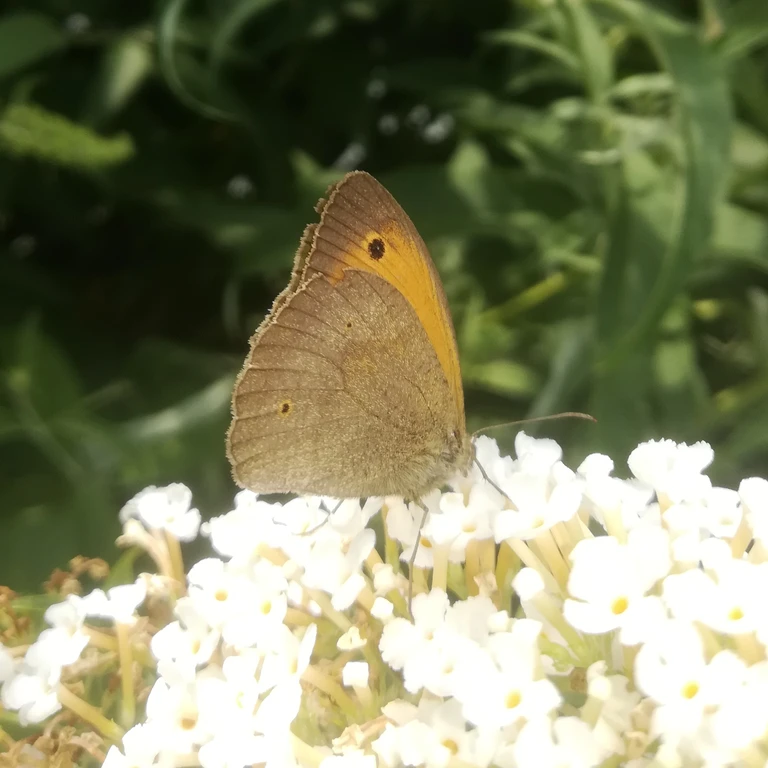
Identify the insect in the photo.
Maniola jurtina
